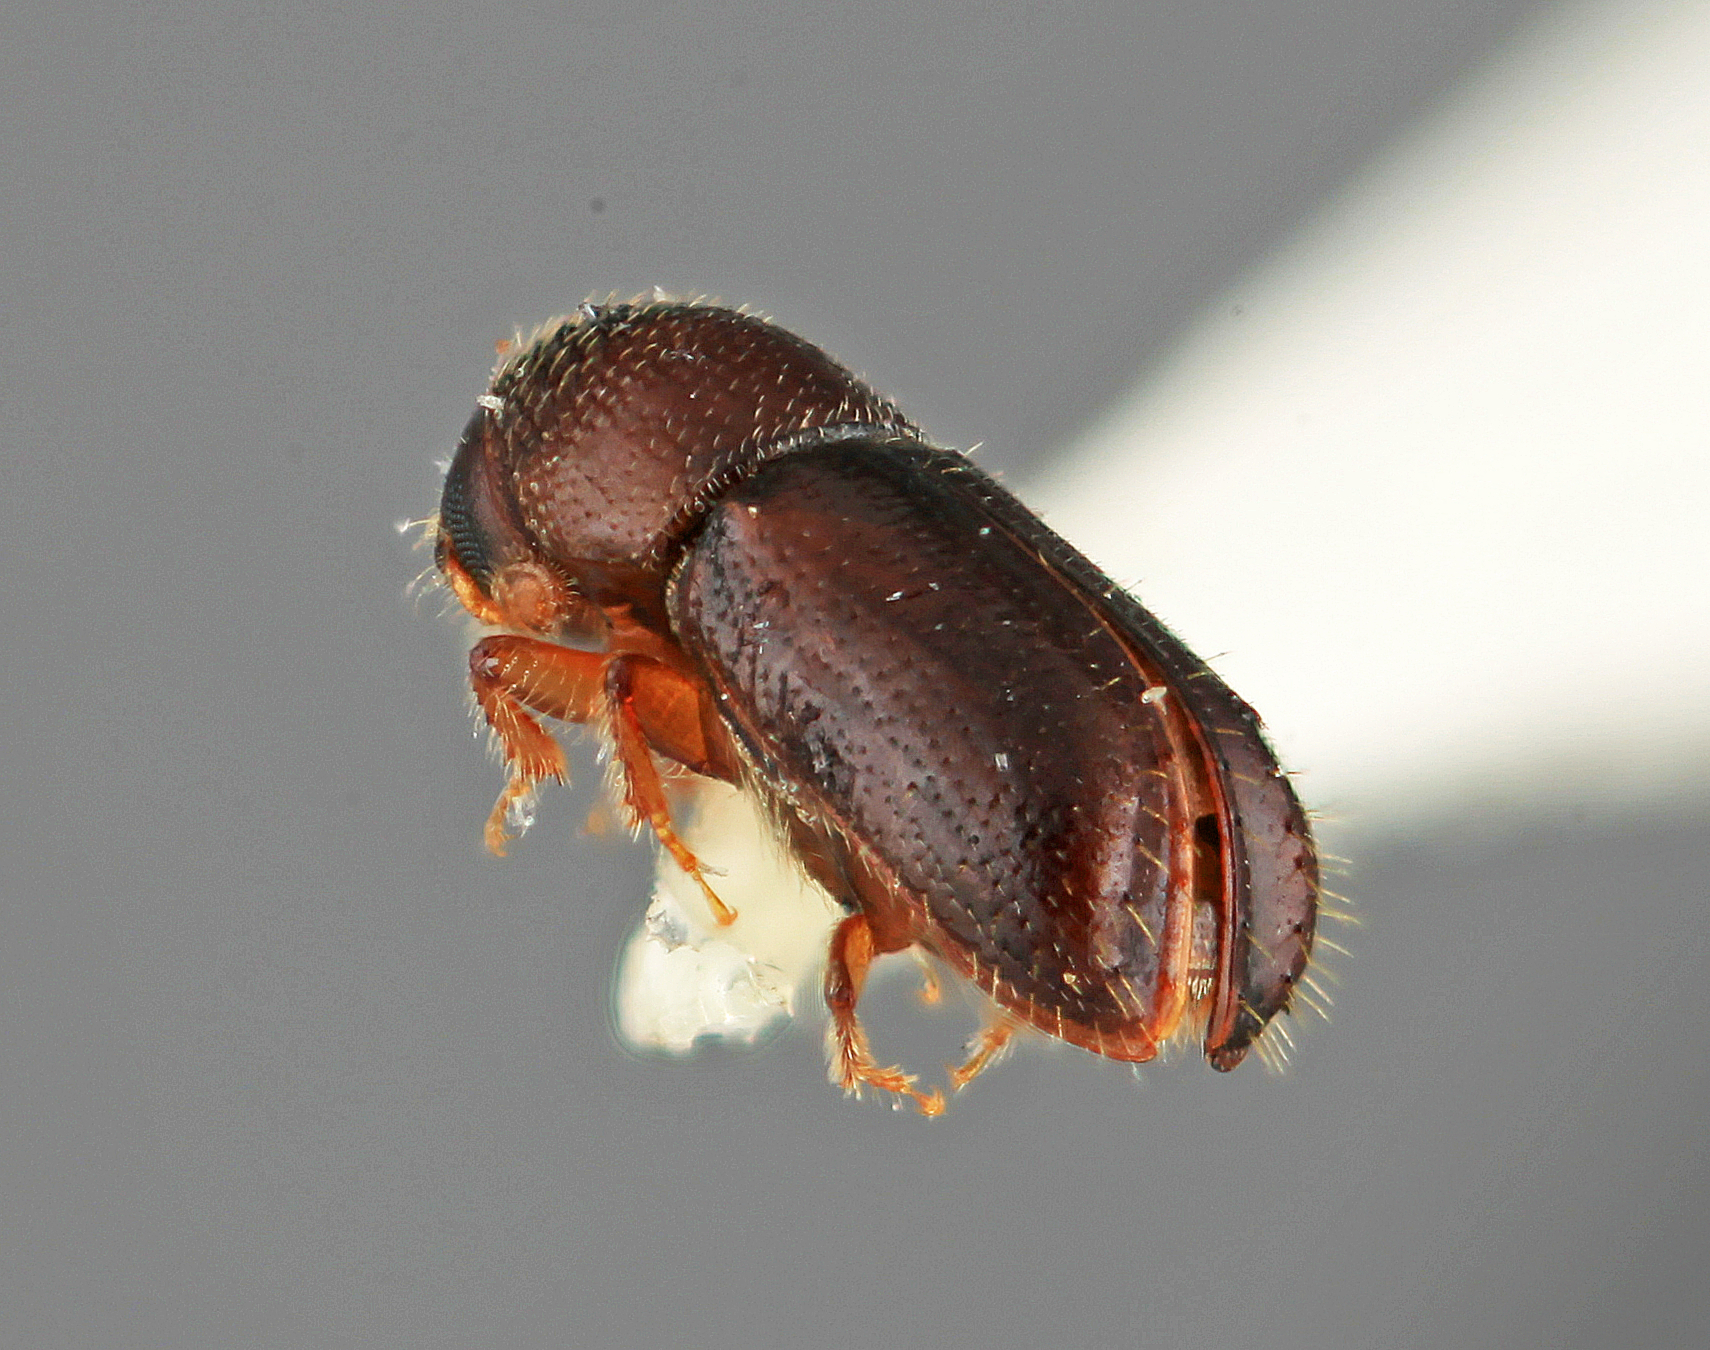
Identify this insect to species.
Pityophthorus explicitus
